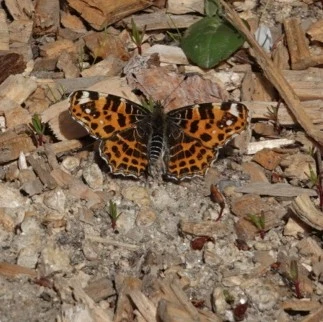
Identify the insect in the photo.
Araschnia levana
